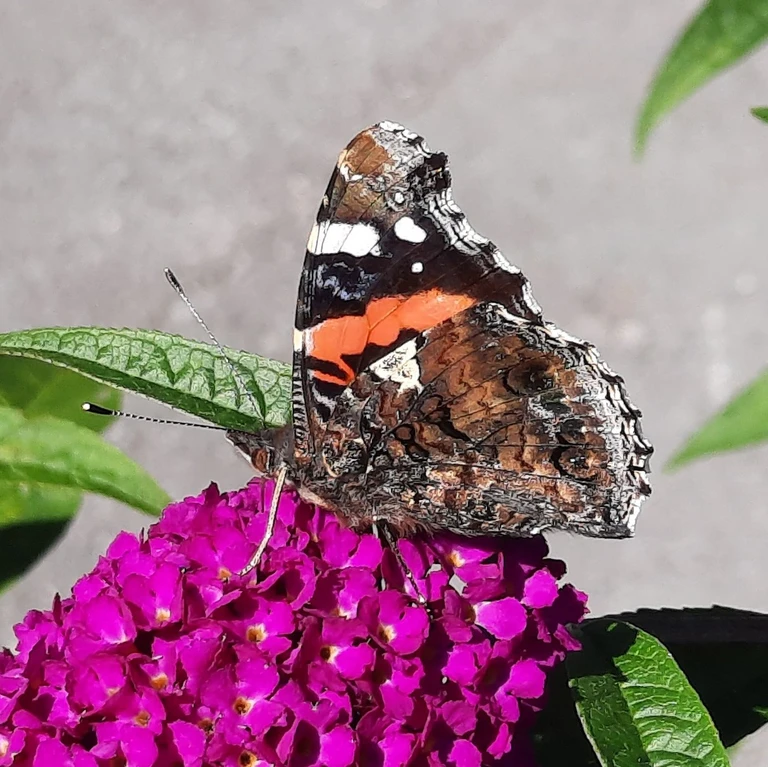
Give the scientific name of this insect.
Vanessa atalanta
